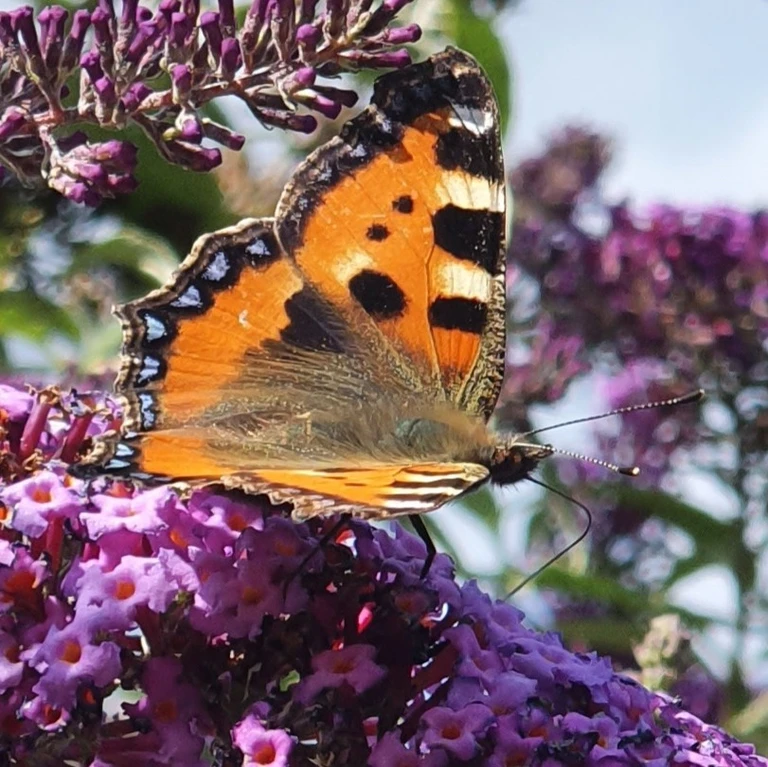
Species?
Aglais urticae
